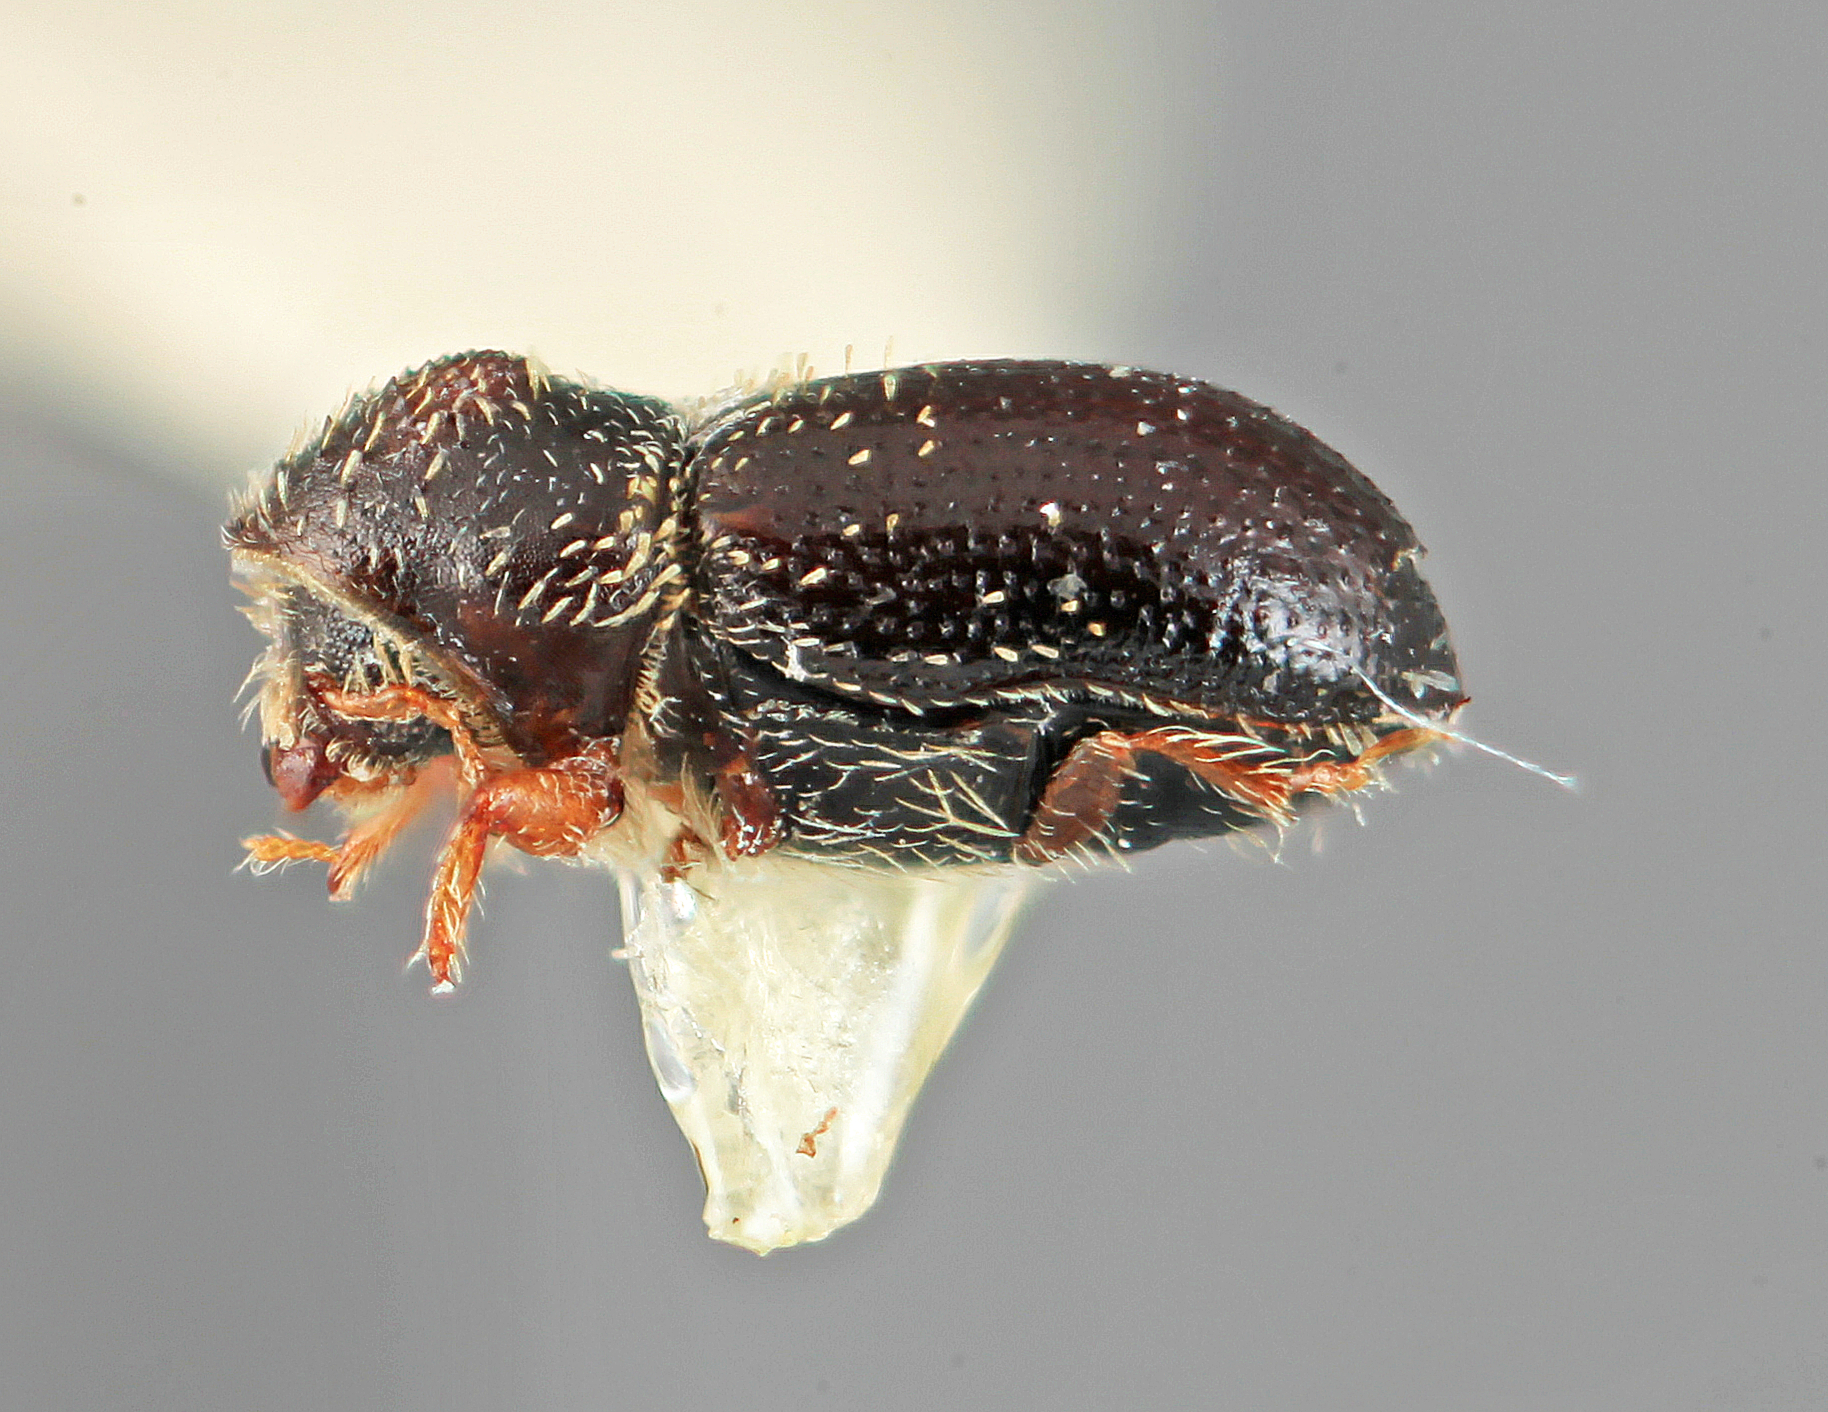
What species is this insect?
Pseudothysanoes fimbriatus
